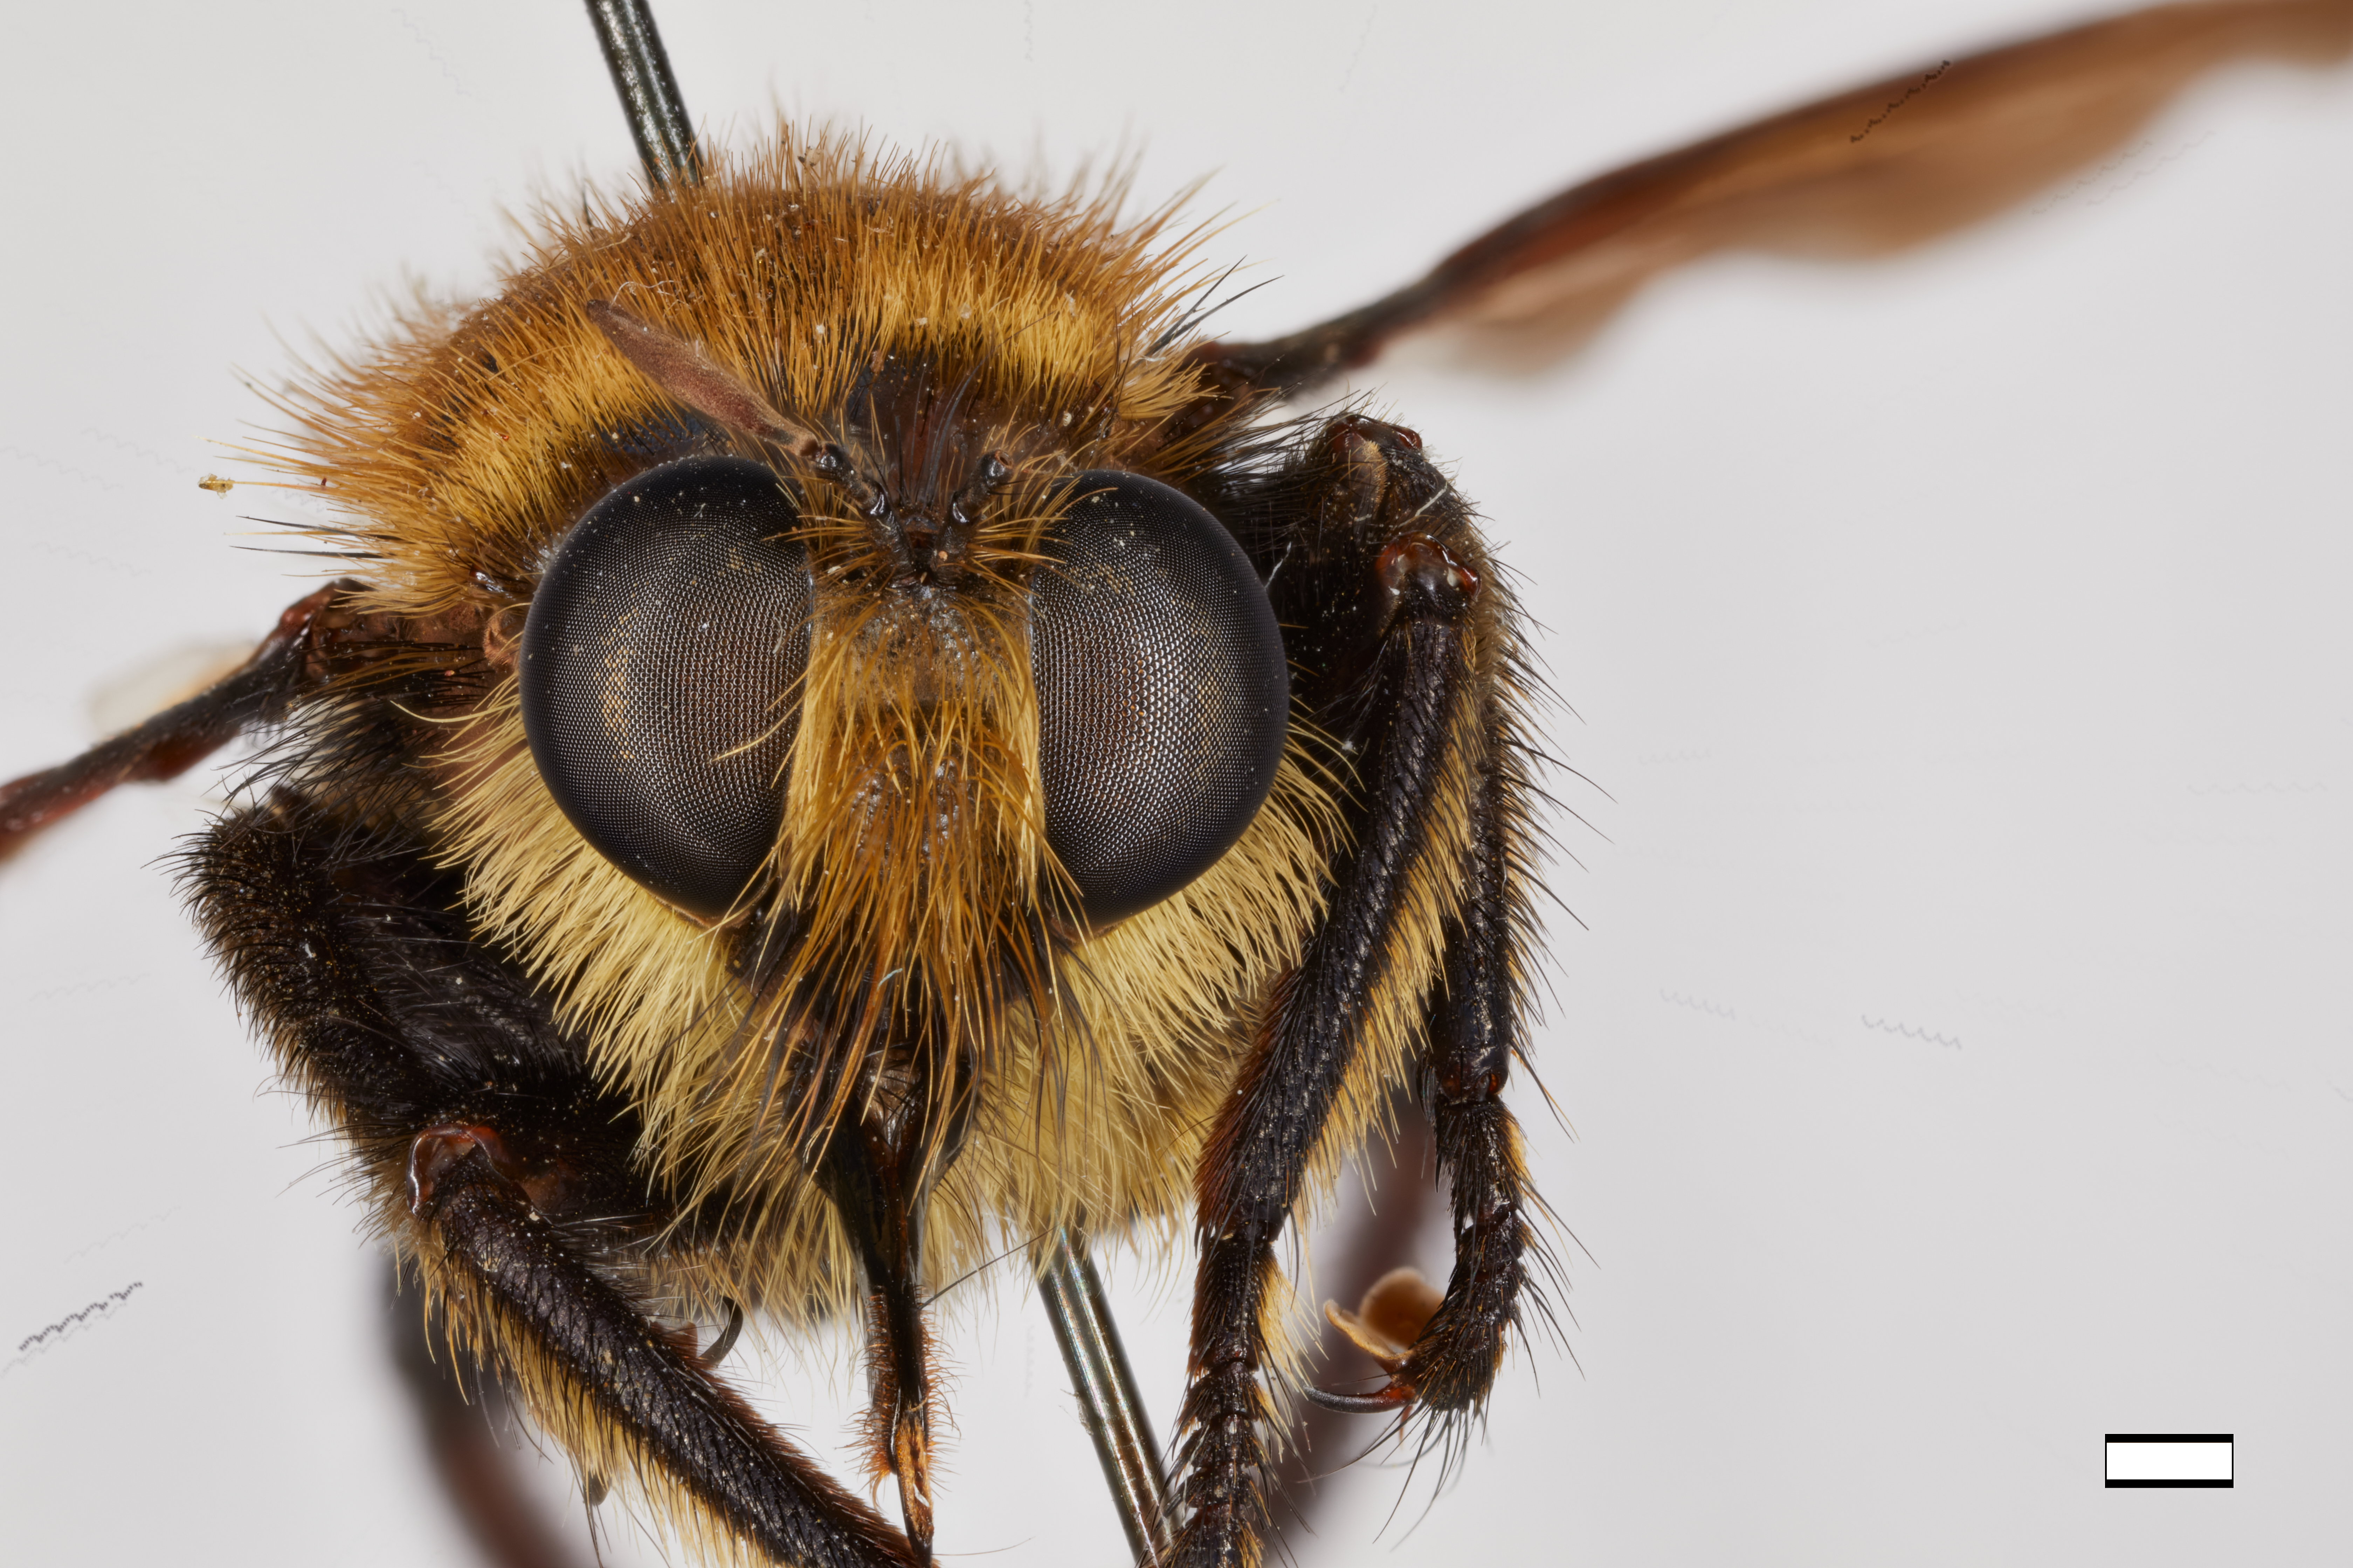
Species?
Dasyllis champlainii
